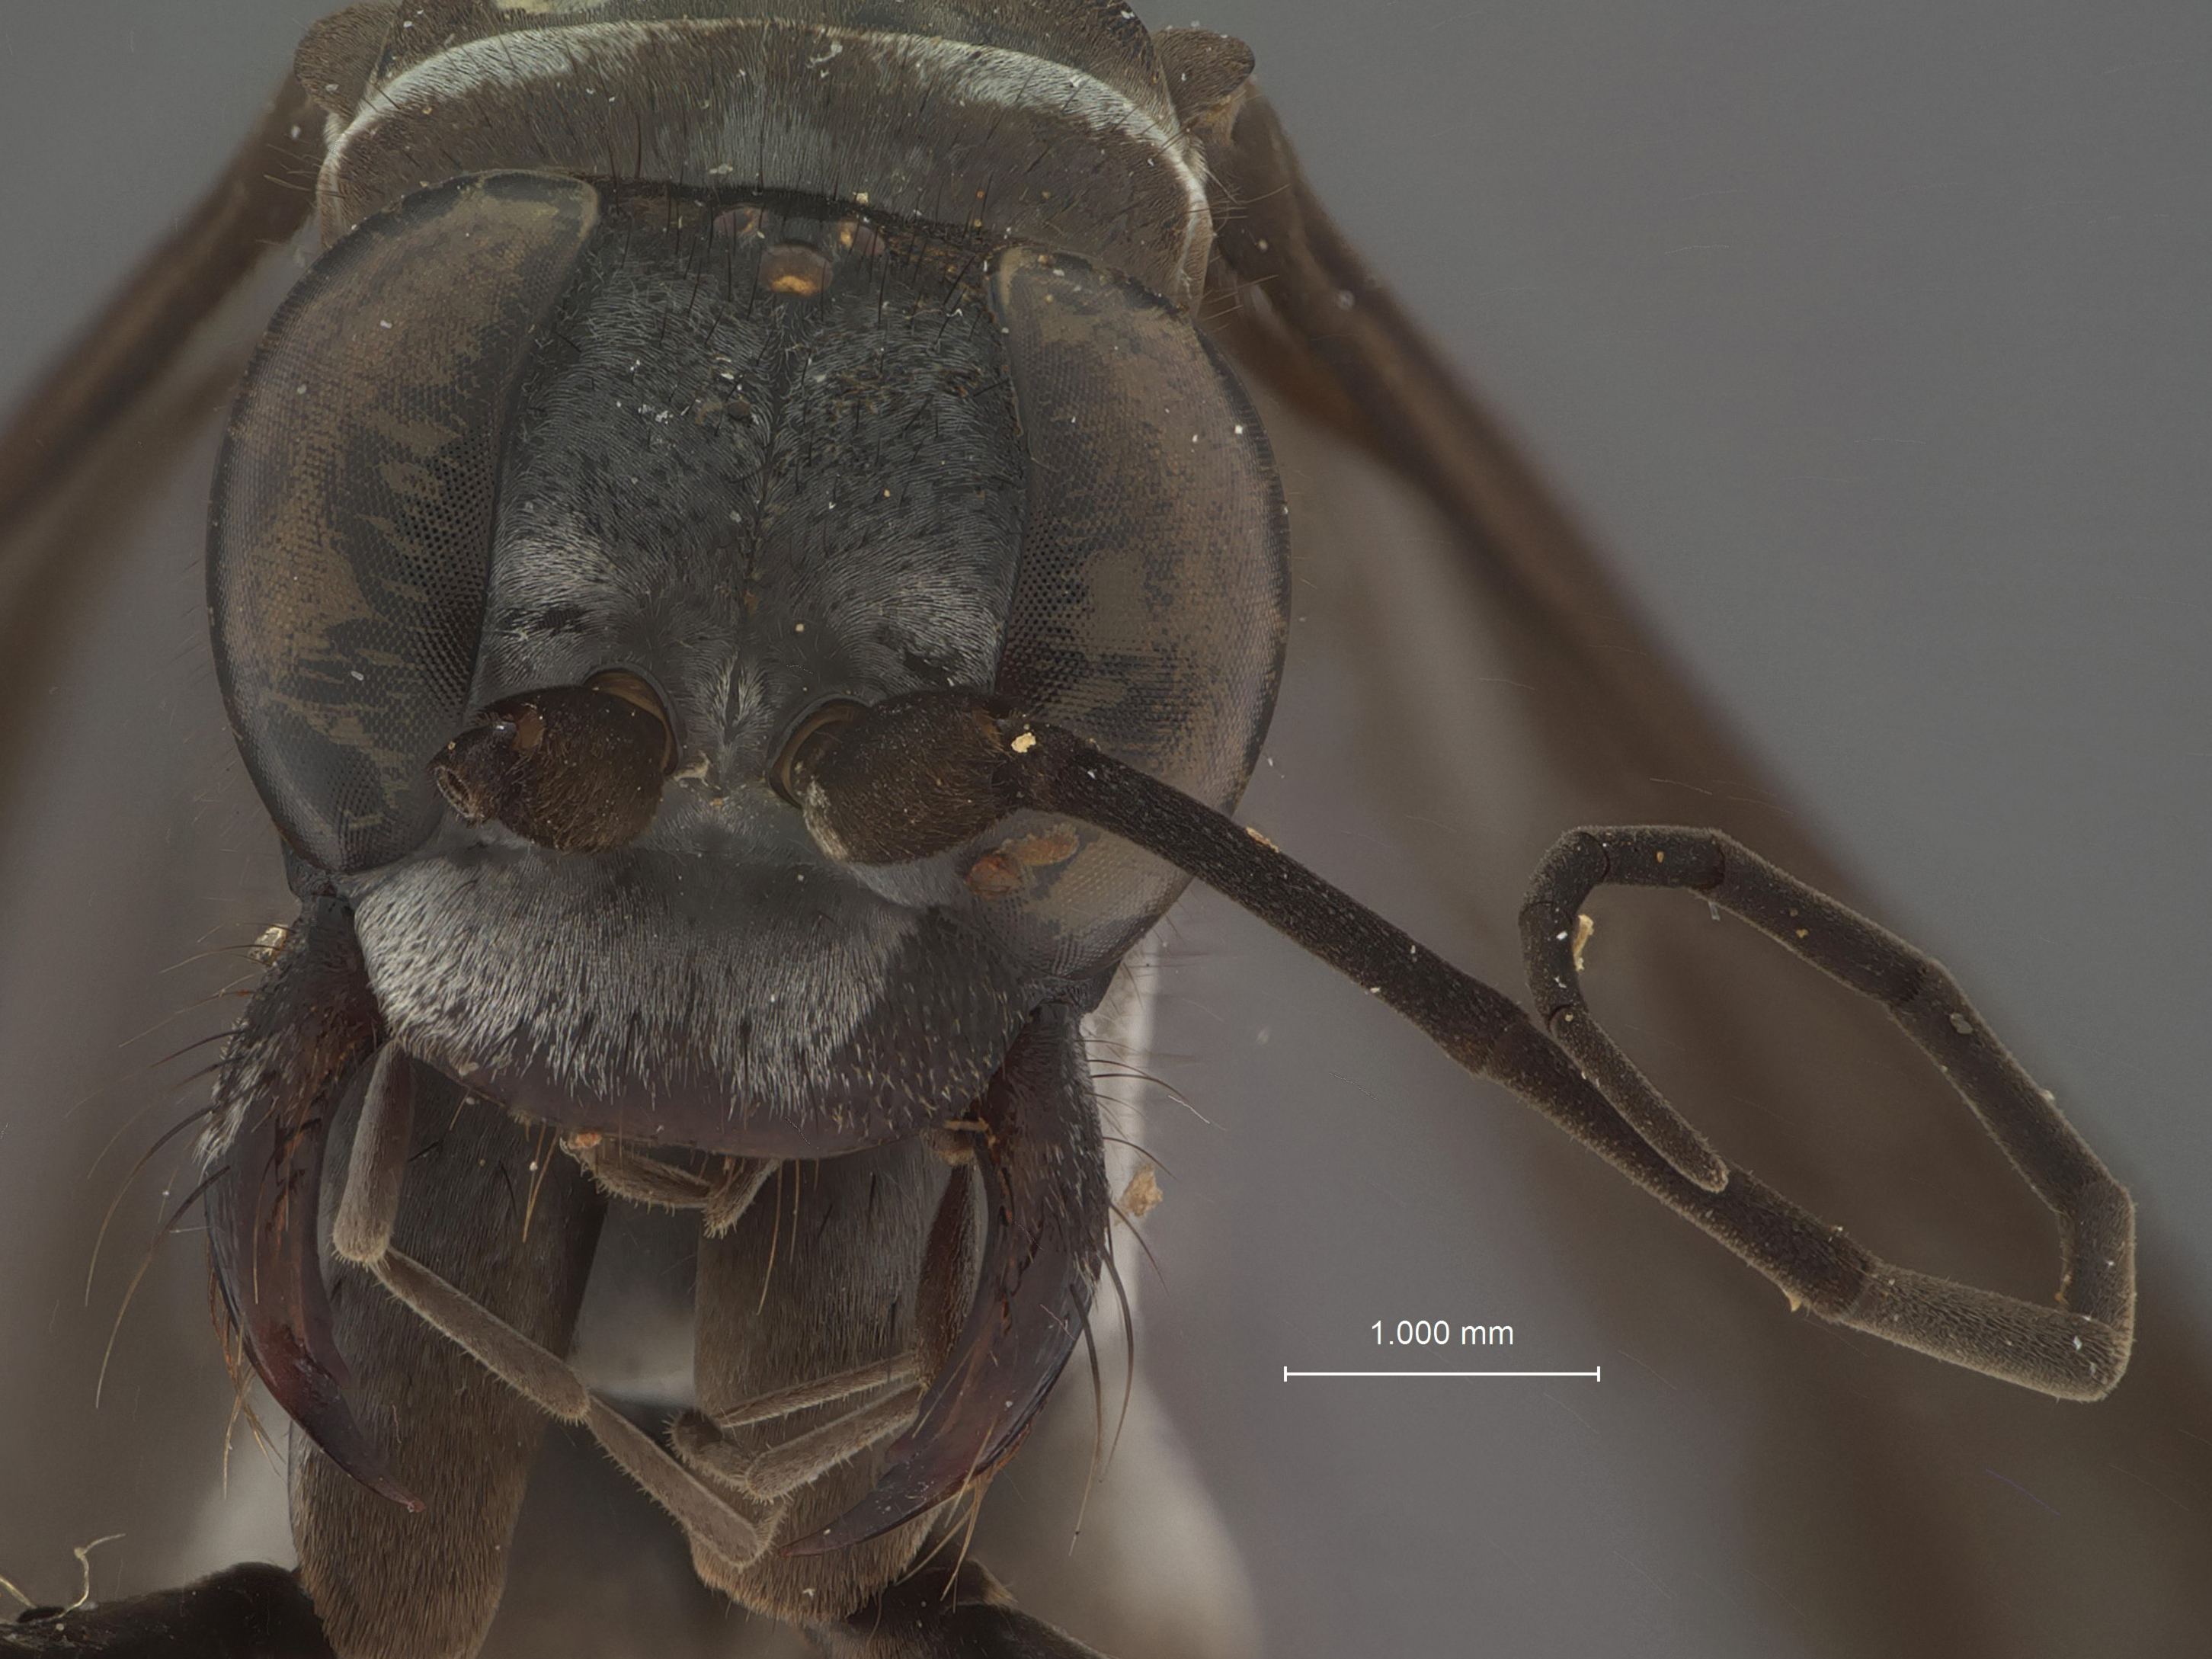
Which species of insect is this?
Anoplius longicornis
